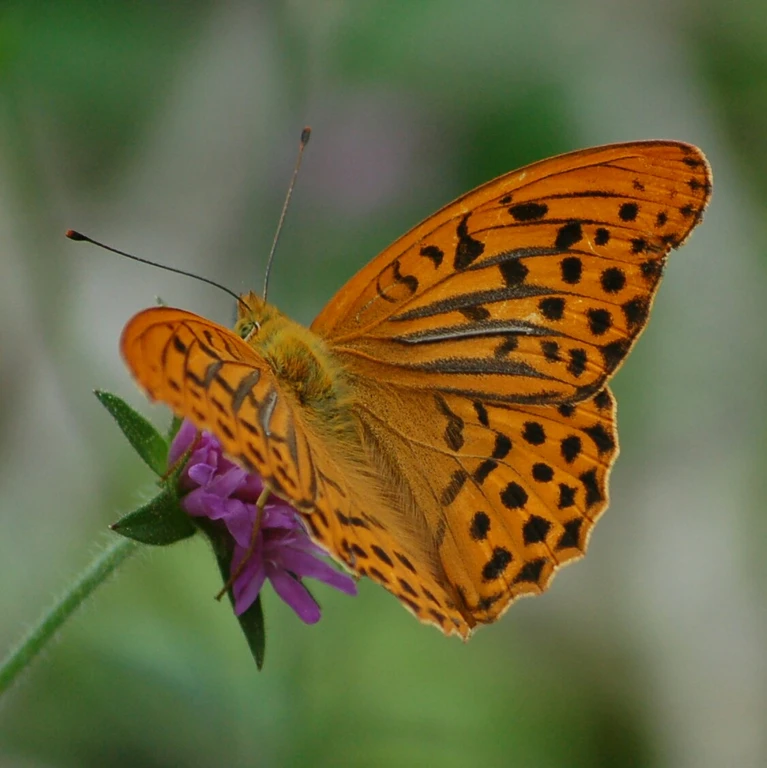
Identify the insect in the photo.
Argynnis paphia
